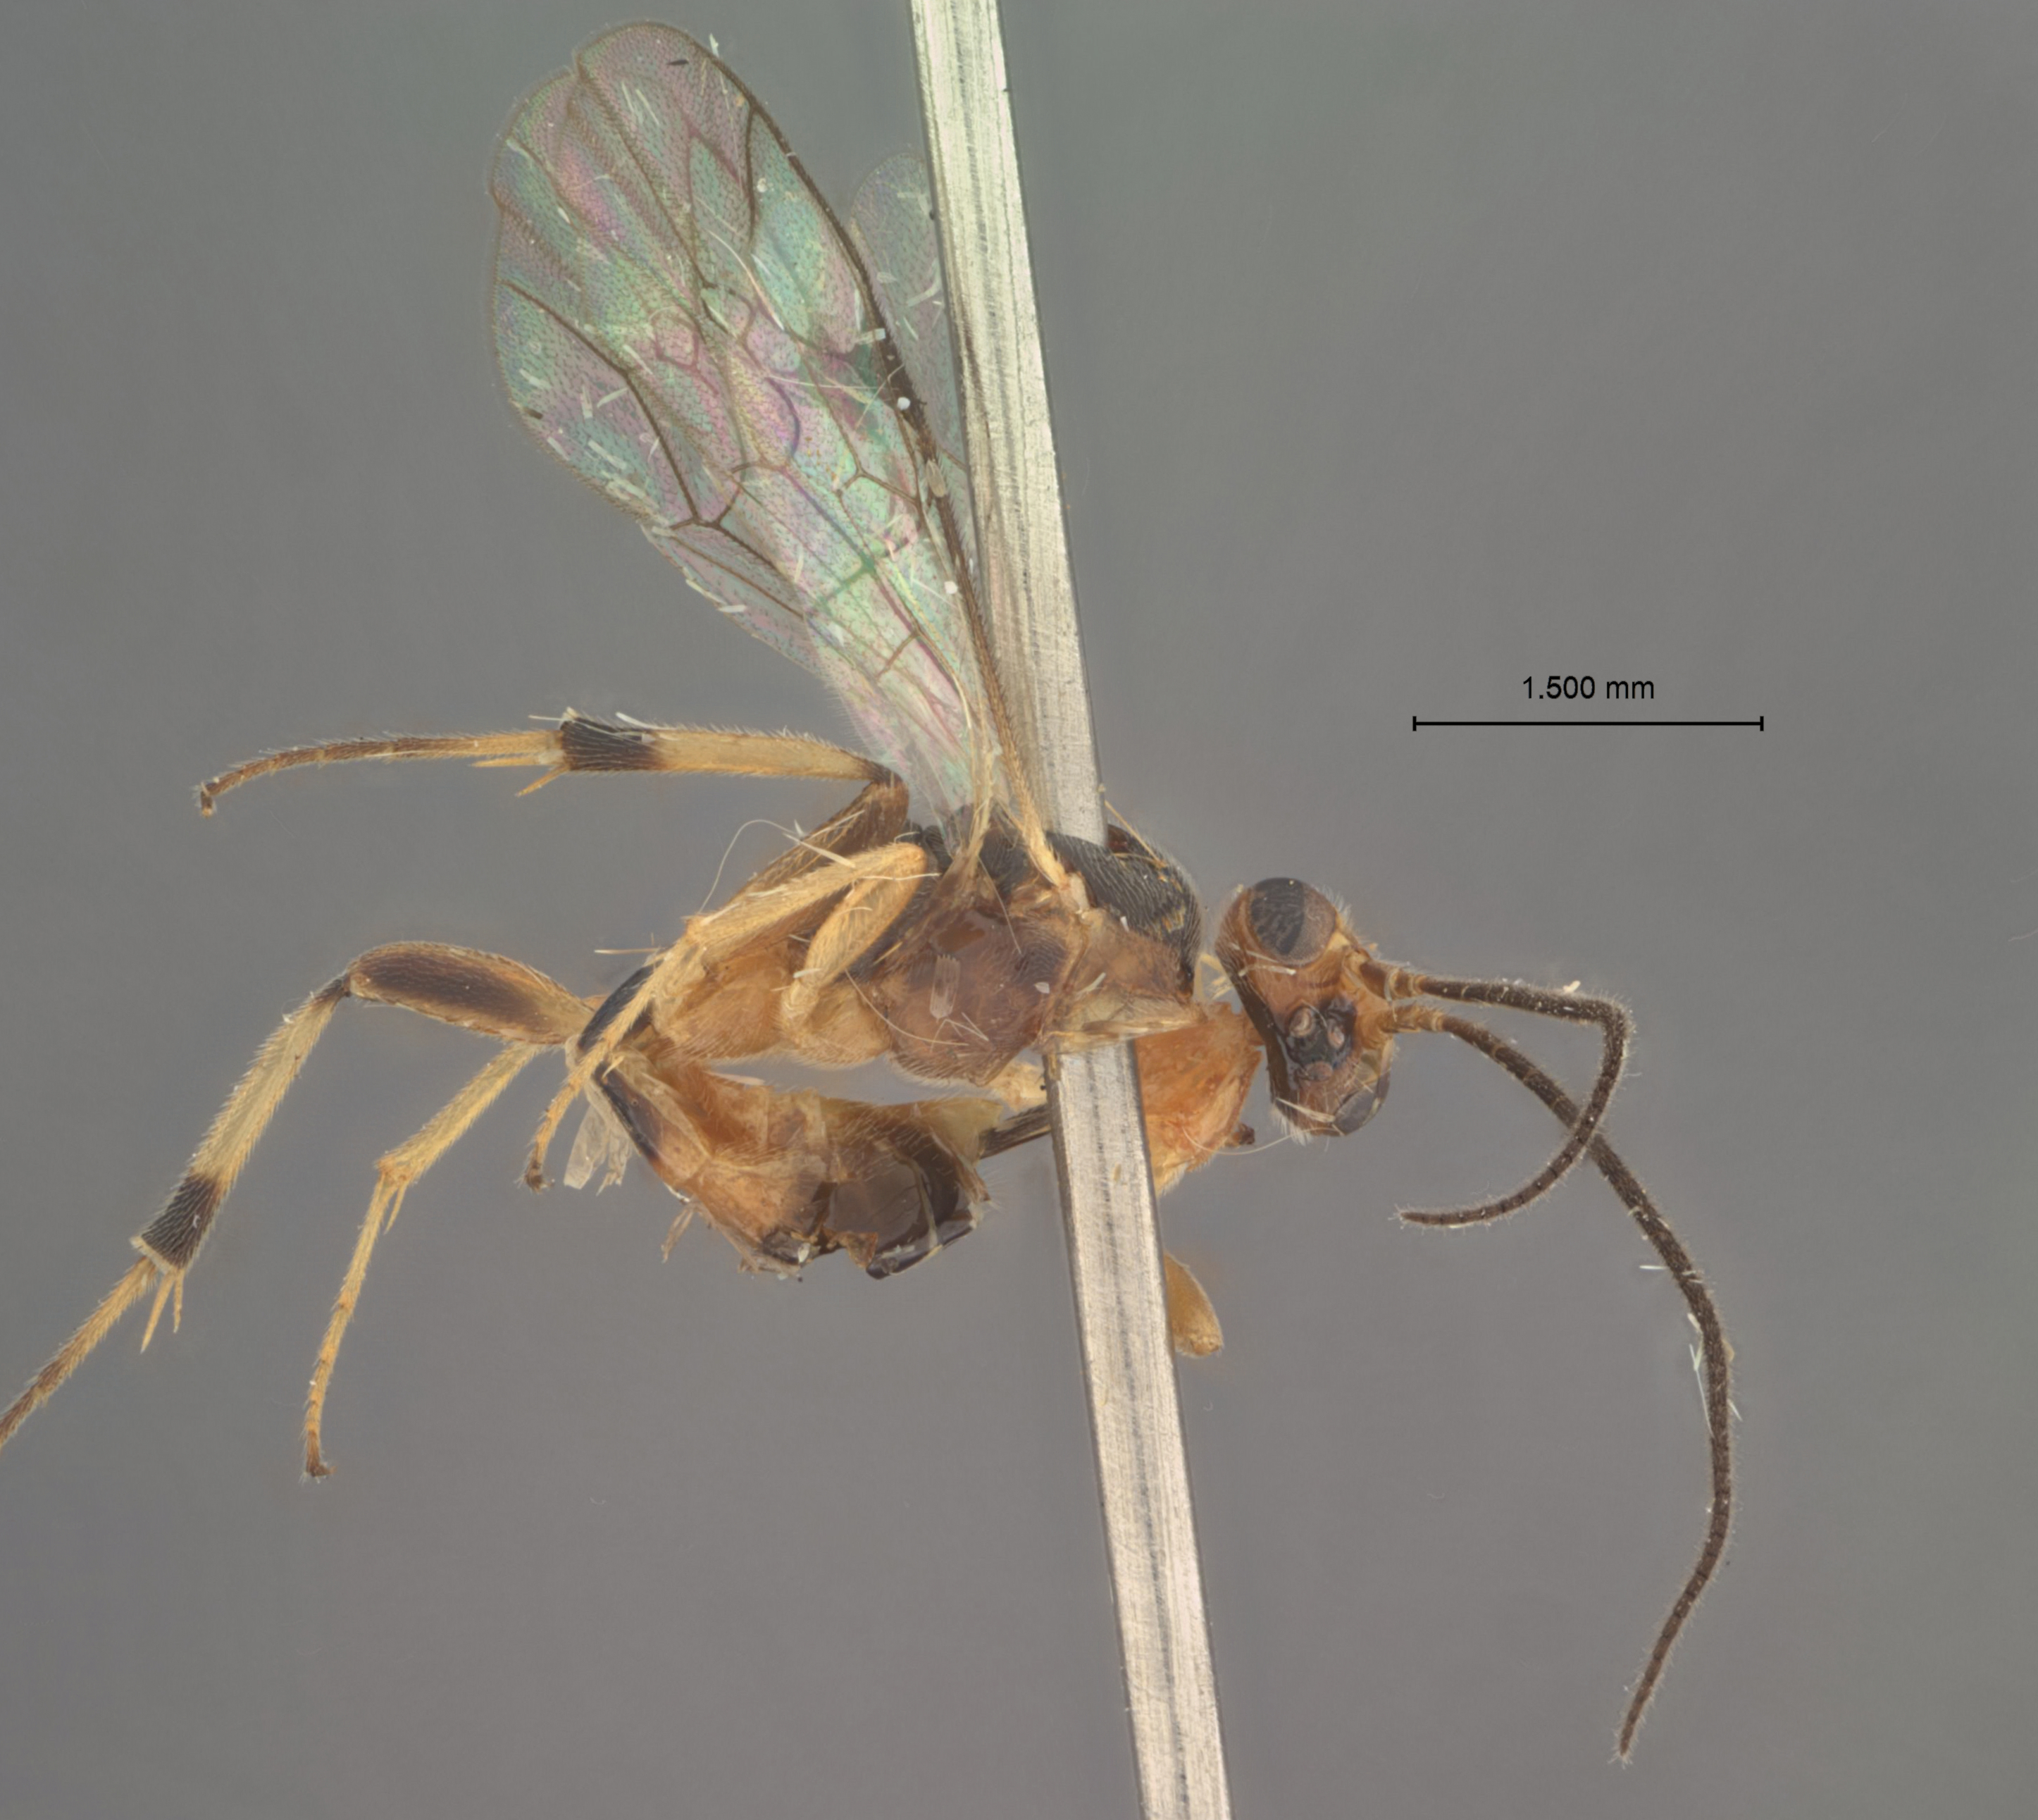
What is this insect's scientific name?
Mesochorus infuscatus
